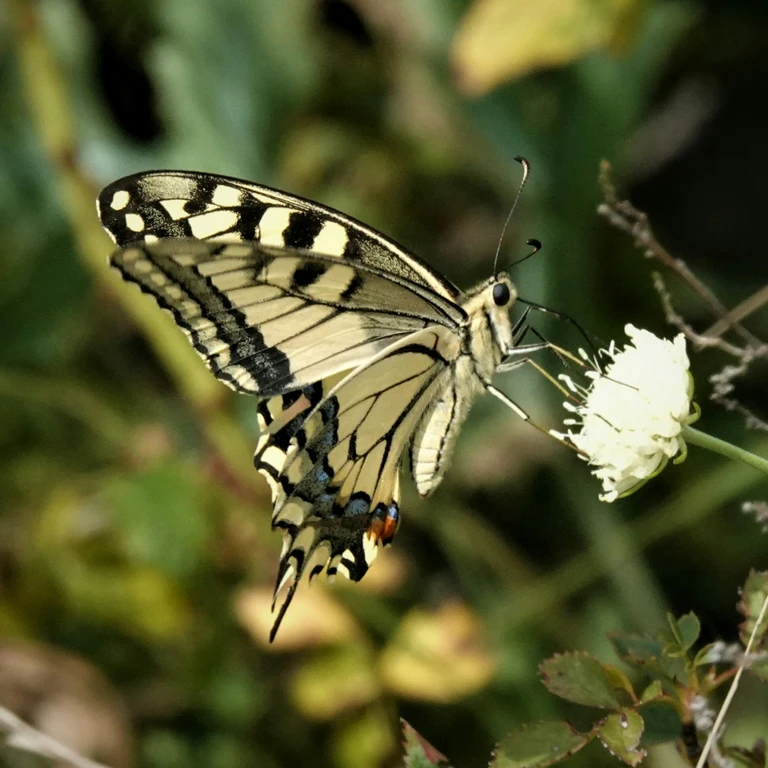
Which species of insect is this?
Papilio machaon
